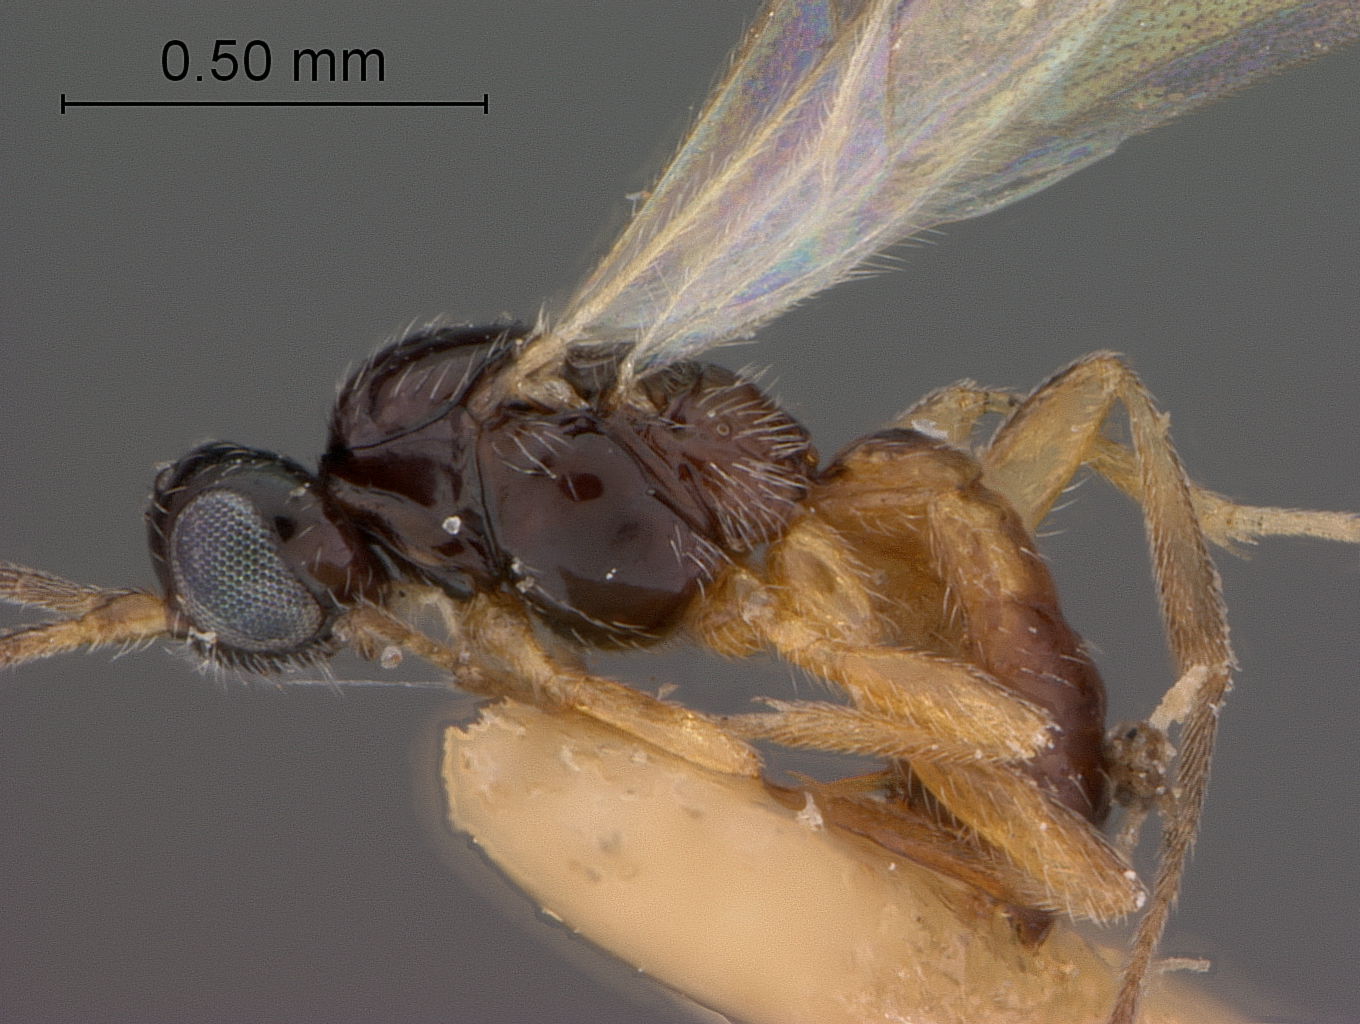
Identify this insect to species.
Gnaptodon bicolor
